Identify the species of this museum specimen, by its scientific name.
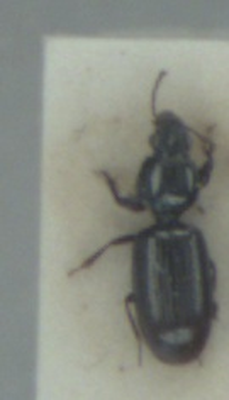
Dyschirius salinus
